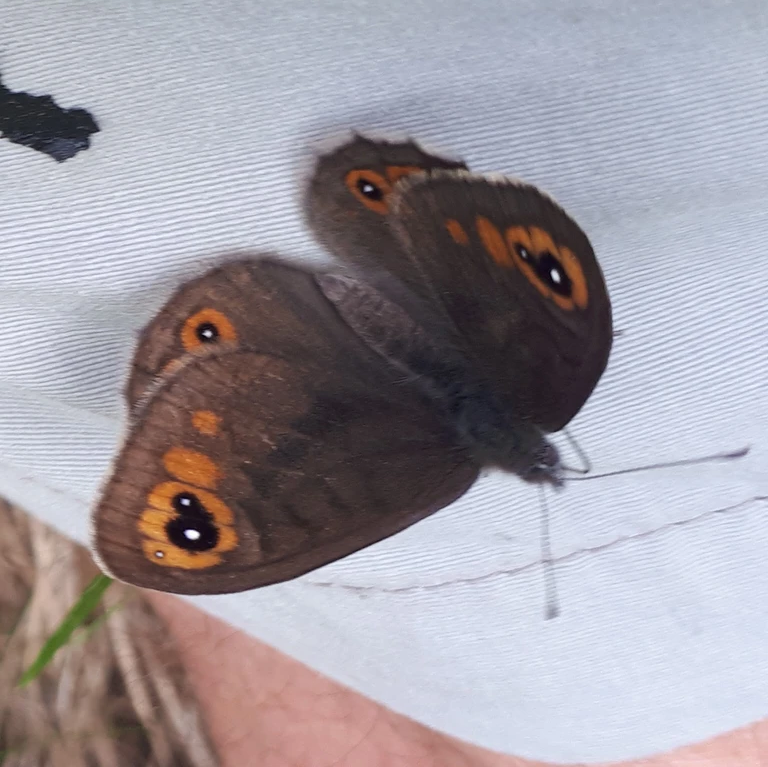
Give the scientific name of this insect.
Lasiommata petropolitana (also Pararge petropolitana)
